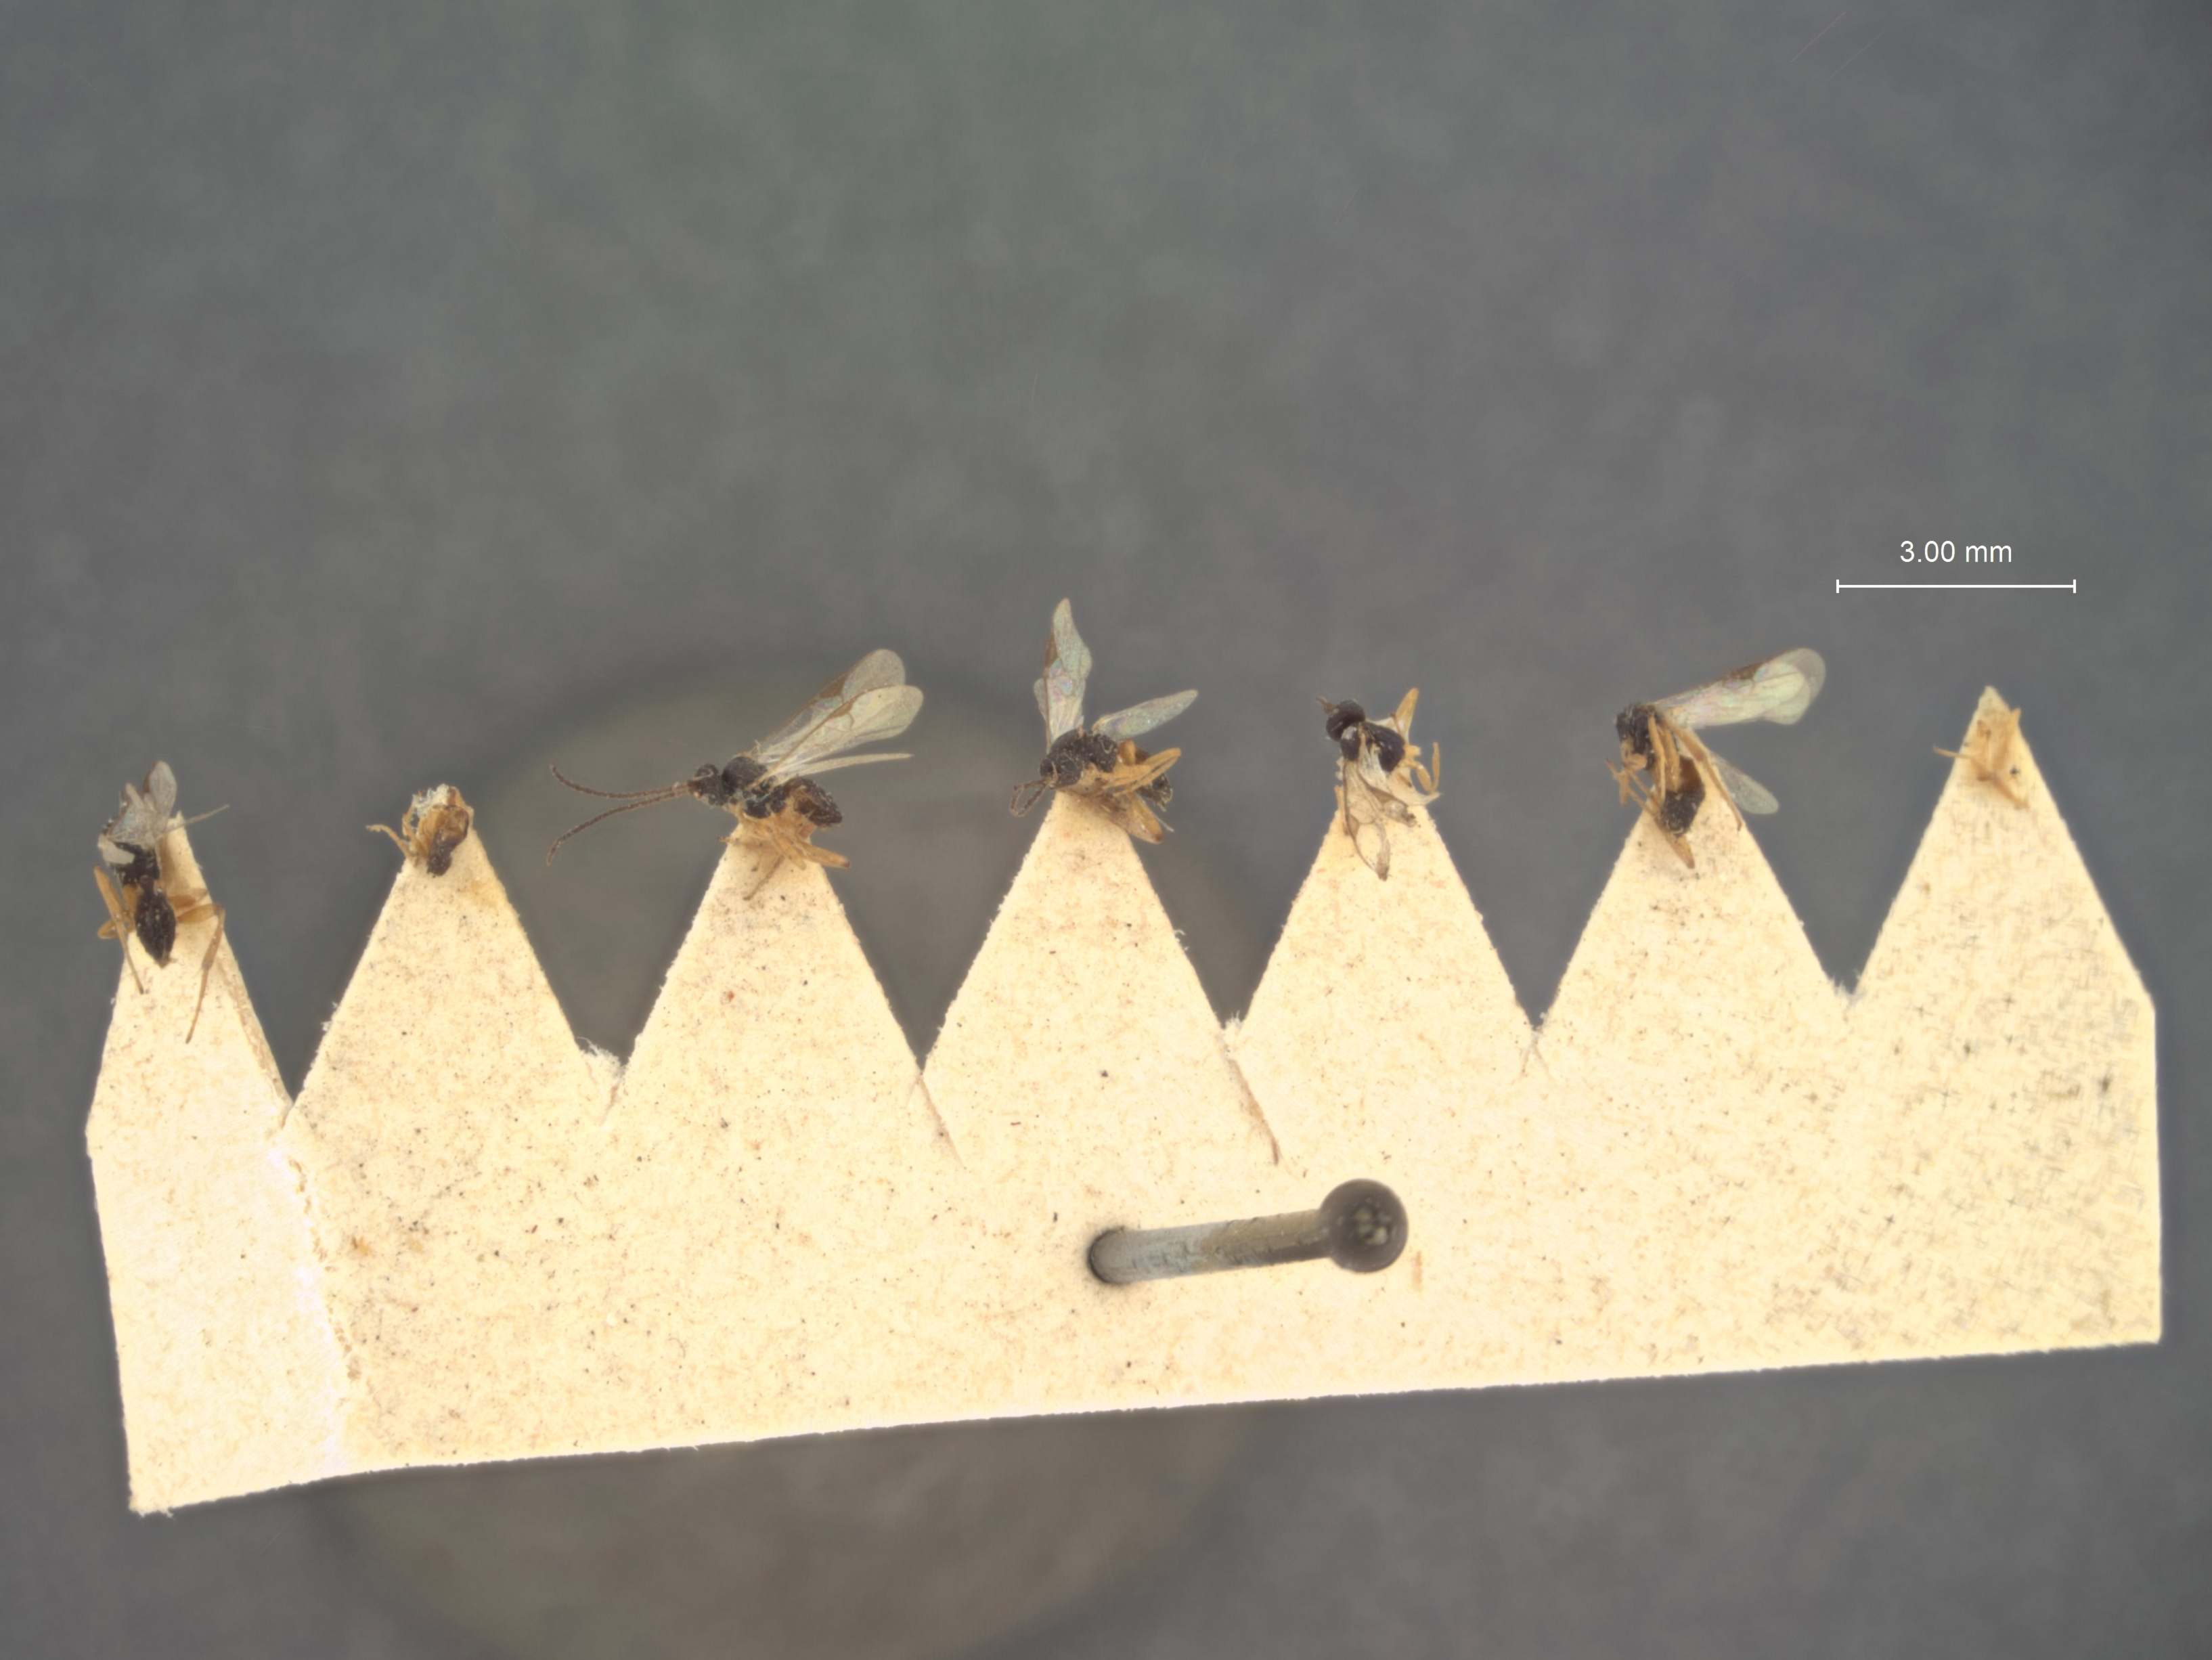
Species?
Microgaster militaris
